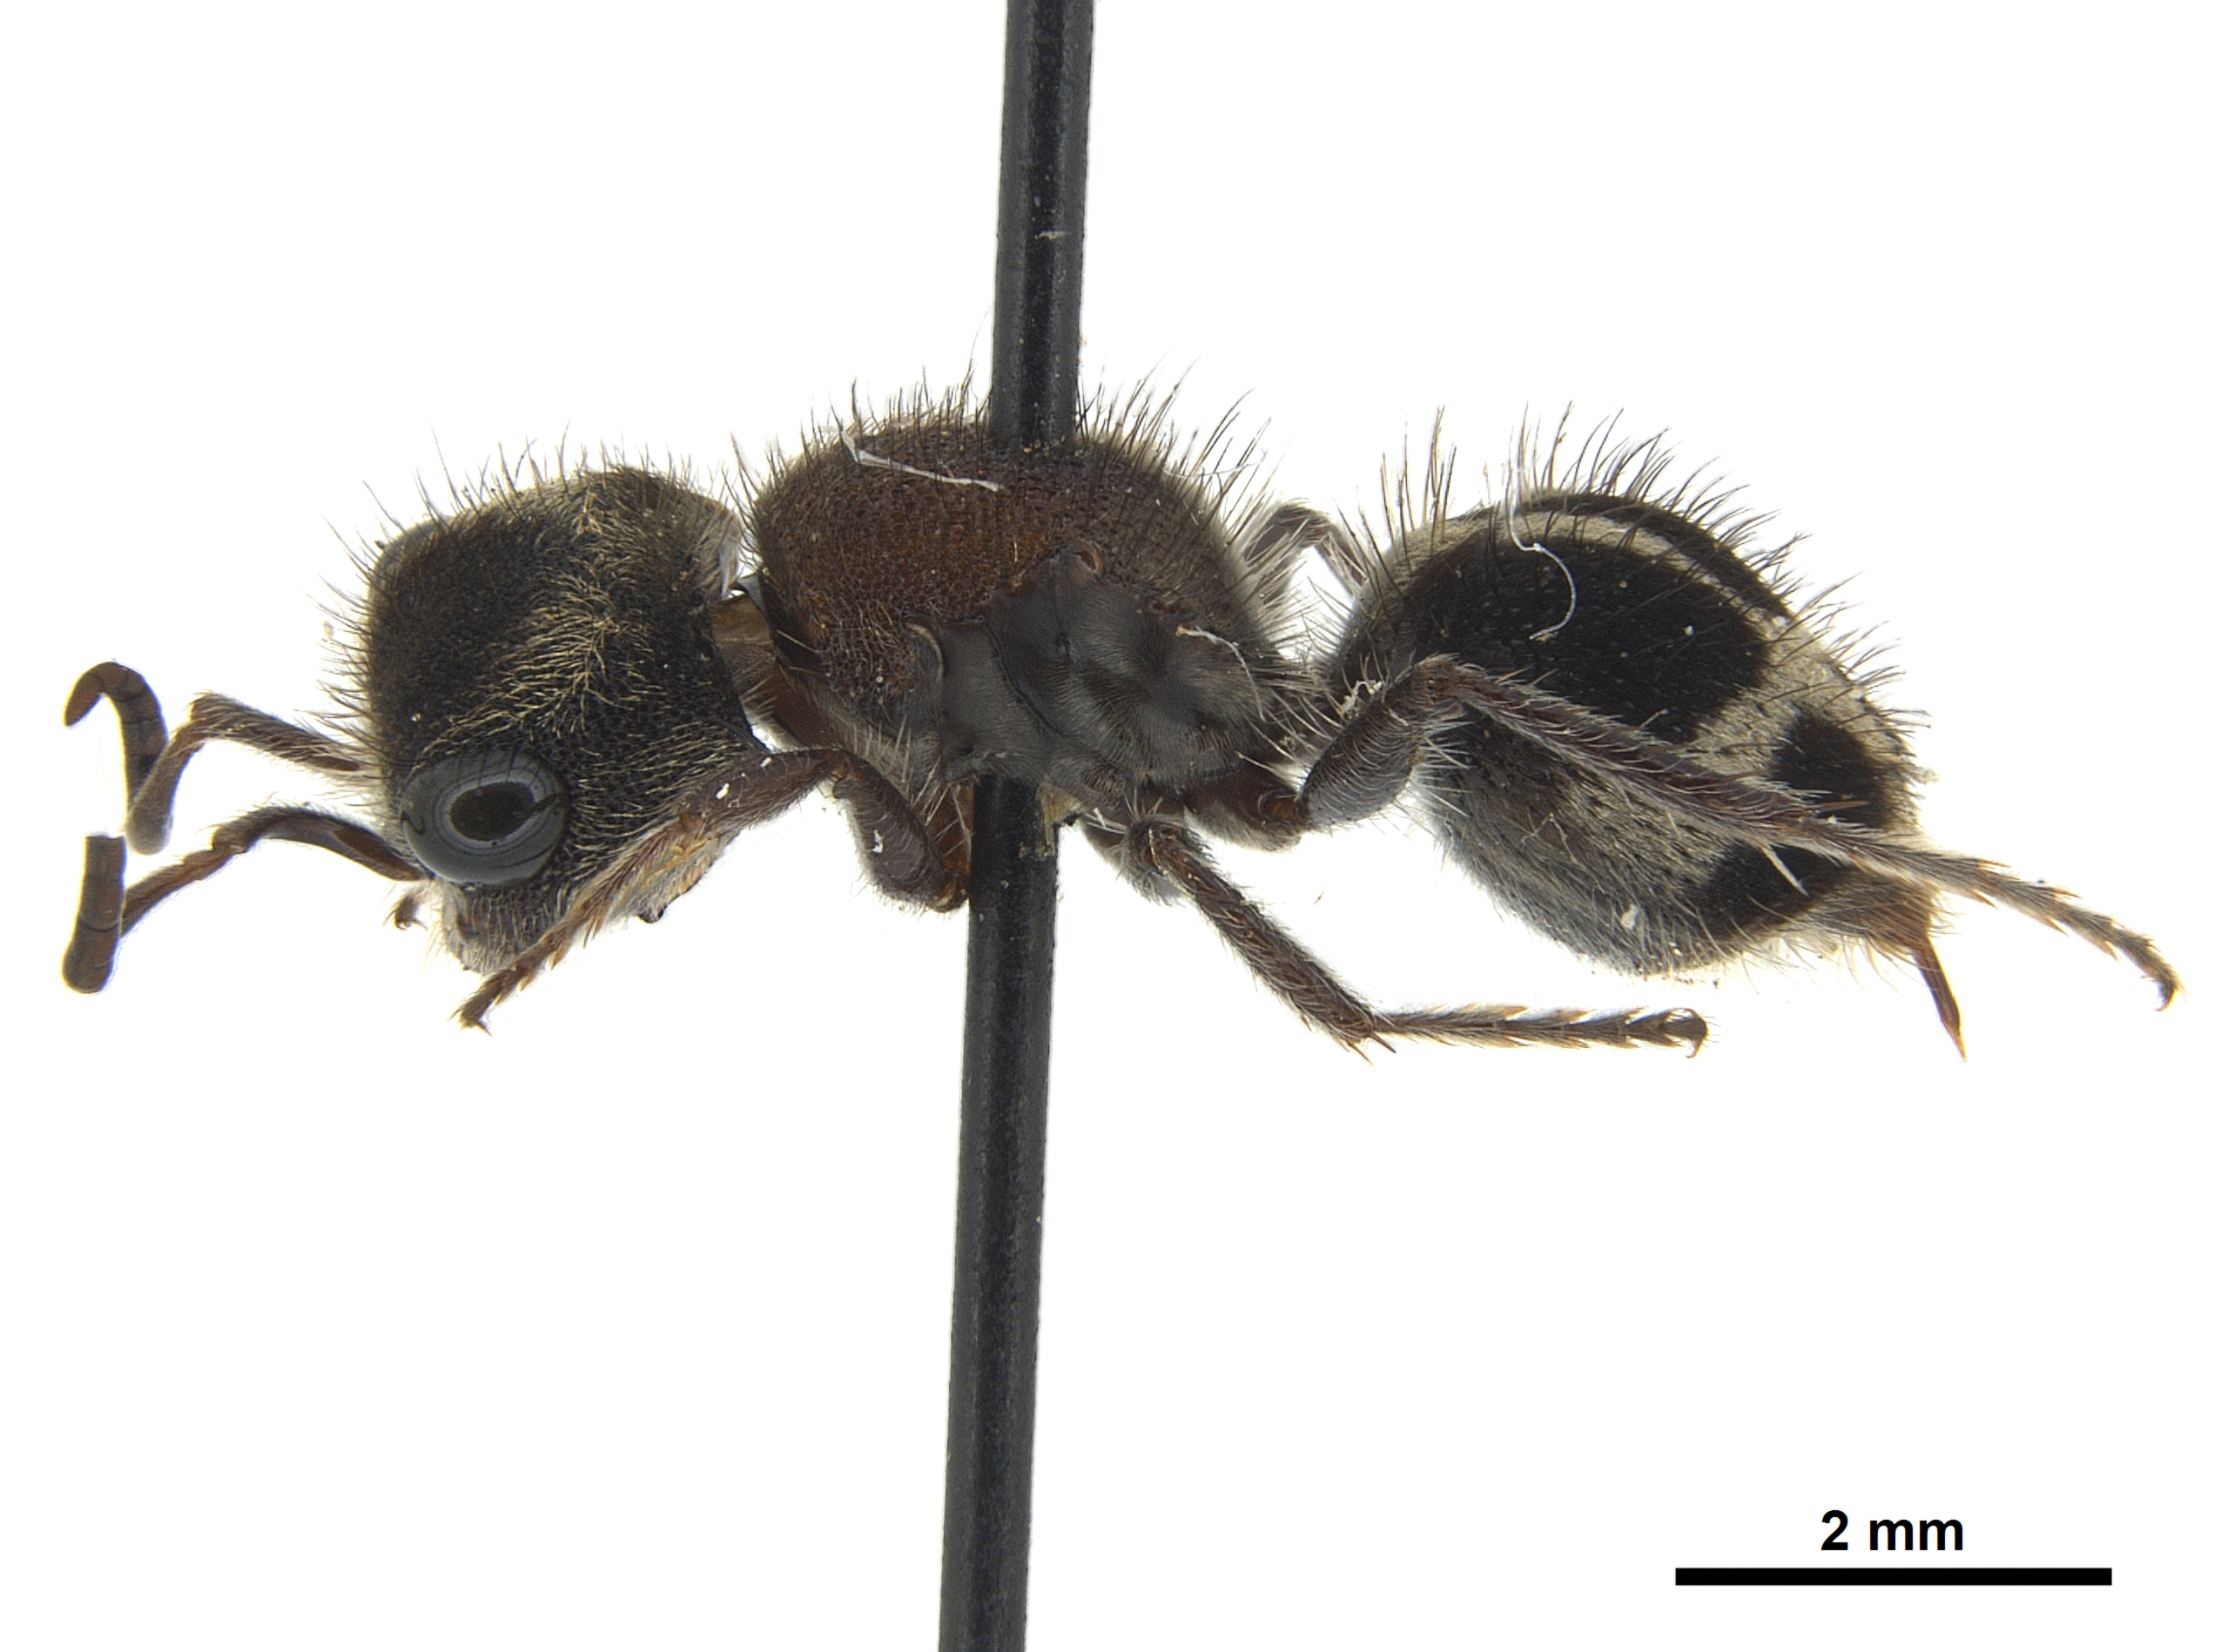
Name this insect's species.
Pertyella beata
